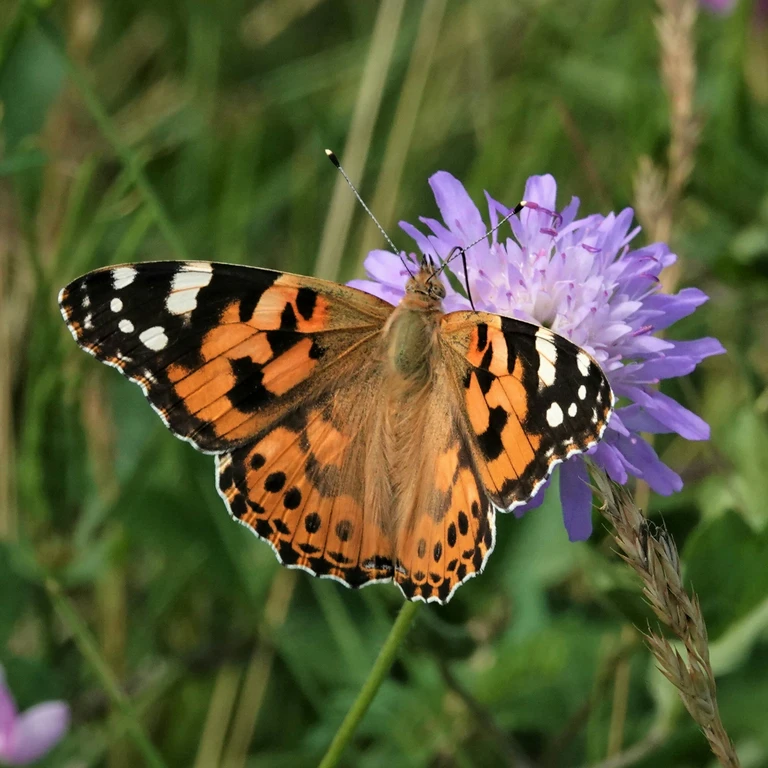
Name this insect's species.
Vanessa cardui
